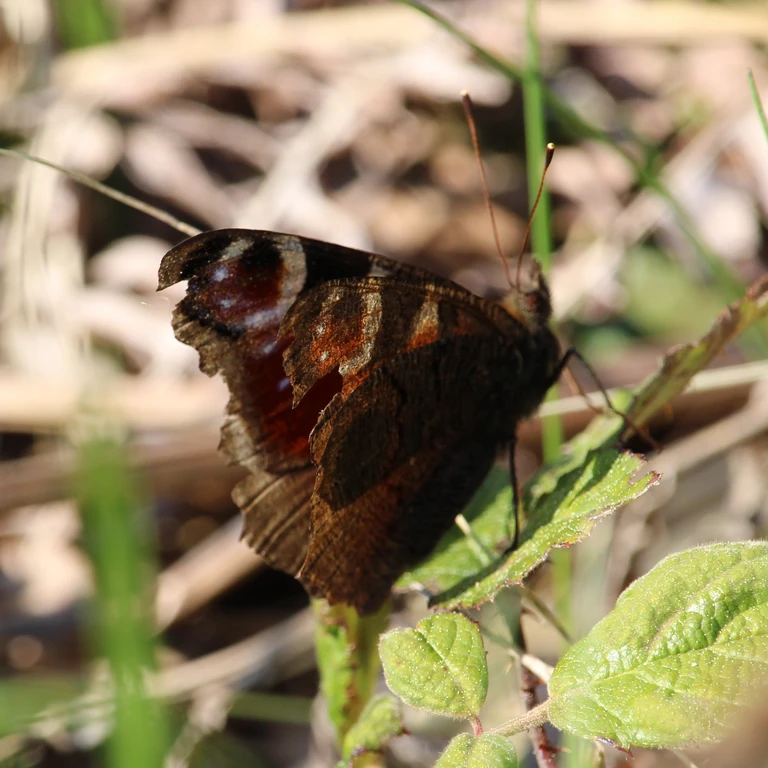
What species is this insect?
Aglais io
